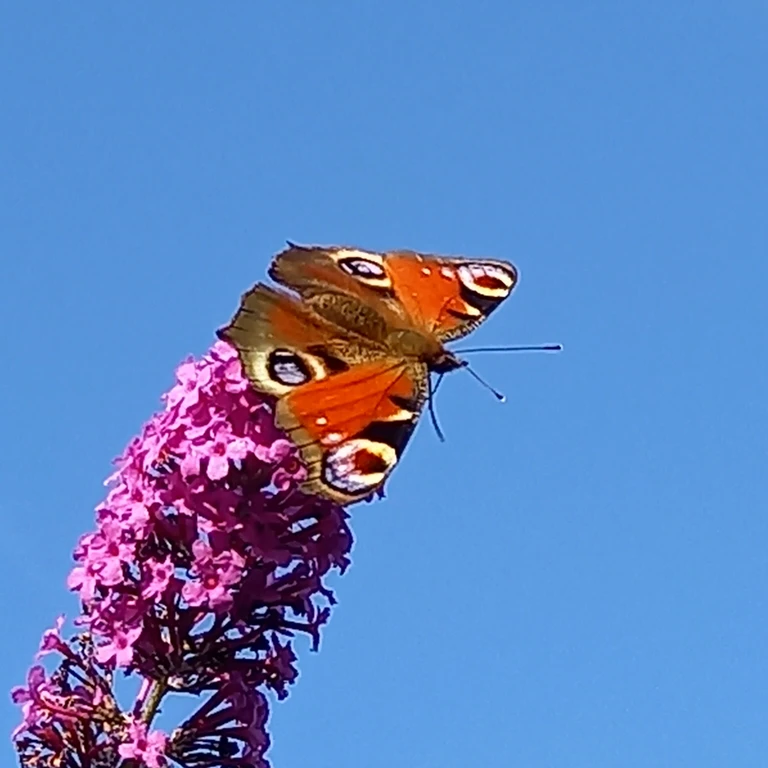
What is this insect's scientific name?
Aglais io
